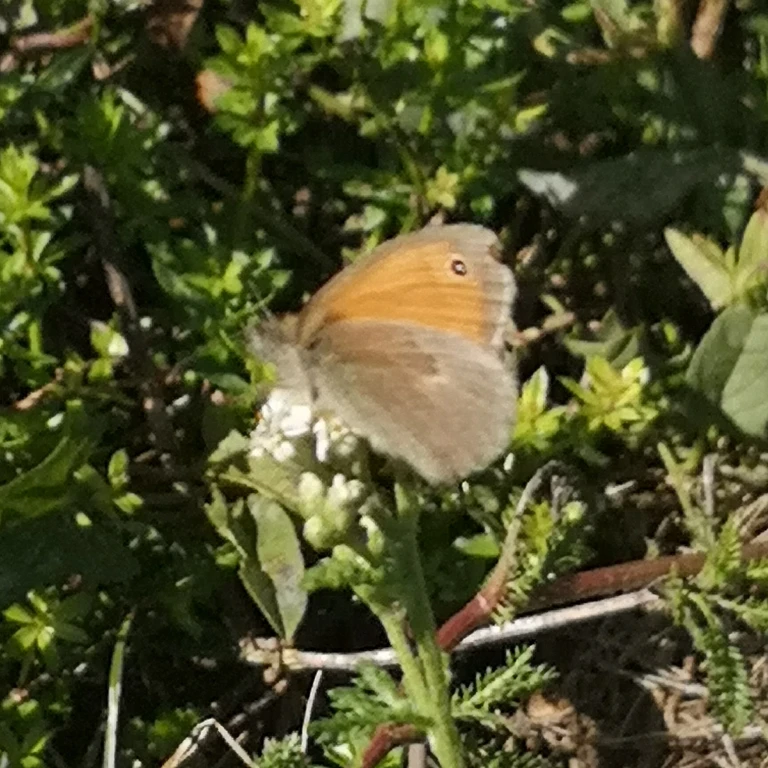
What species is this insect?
Coenonympha pamphilus
